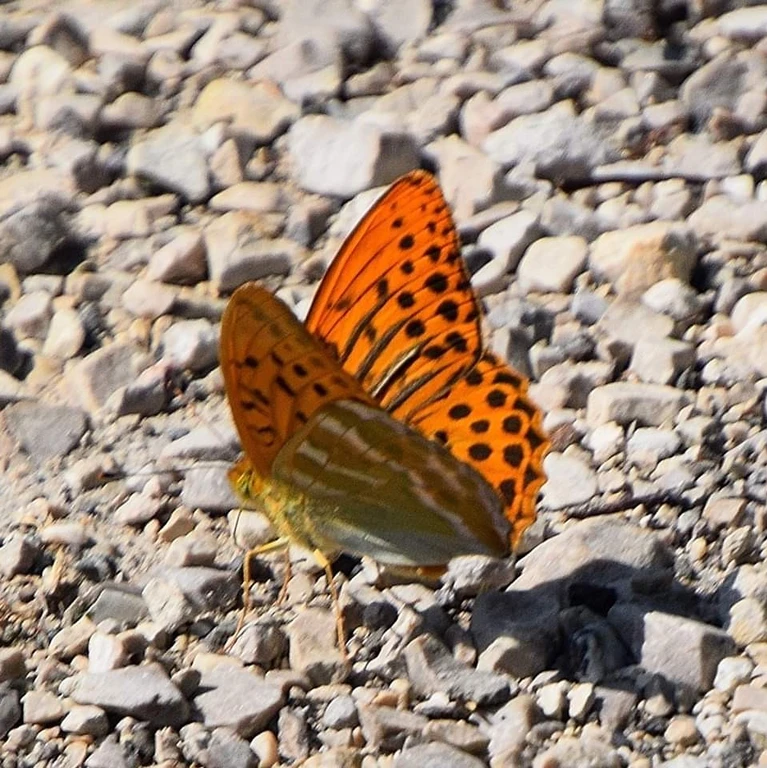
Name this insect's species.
Argynnis paphia
